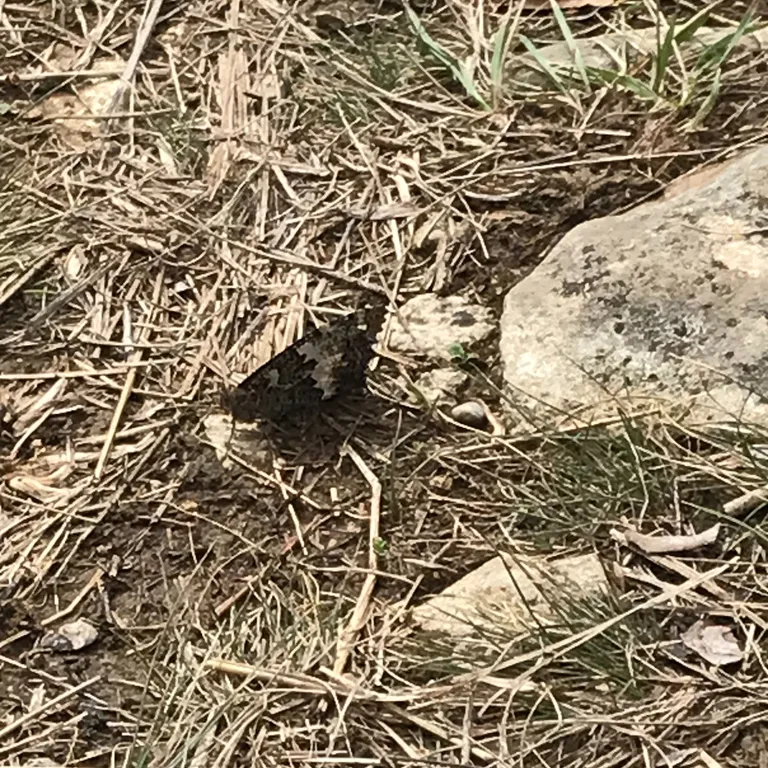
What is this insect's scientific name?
Brintesia circe
